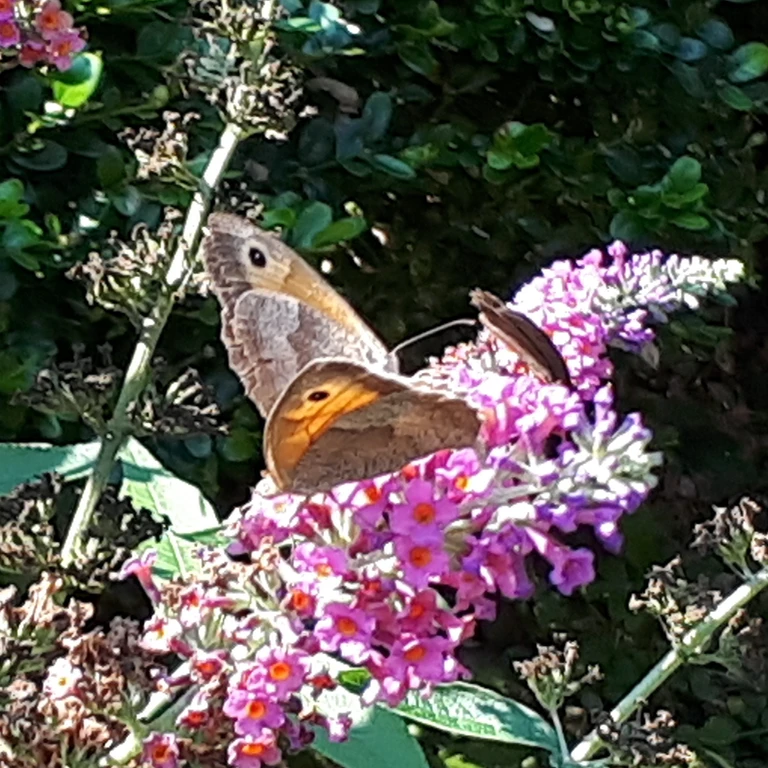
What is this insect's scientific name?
Maniola jurtina
